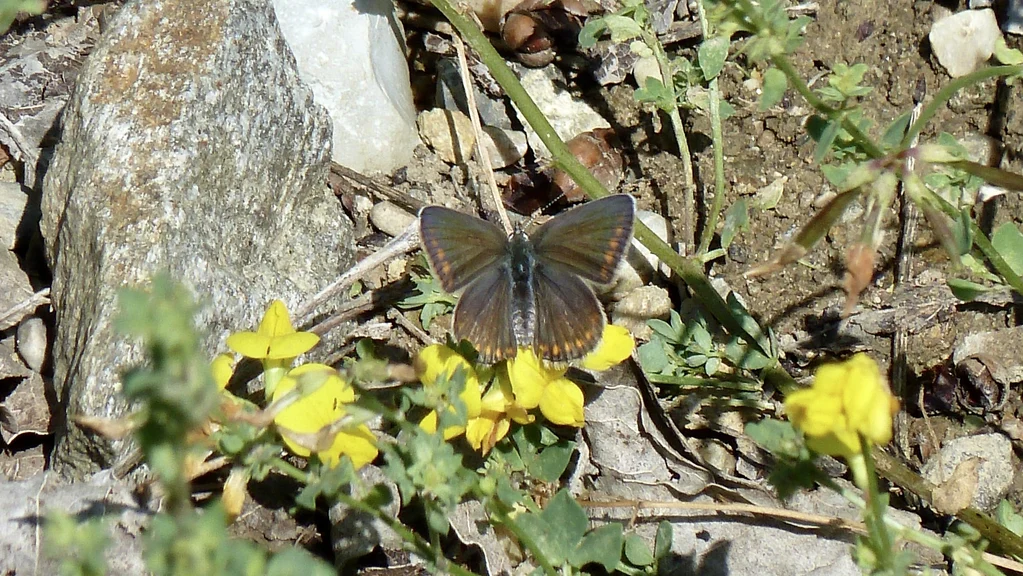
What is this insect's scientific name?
Polyommatus icarus
